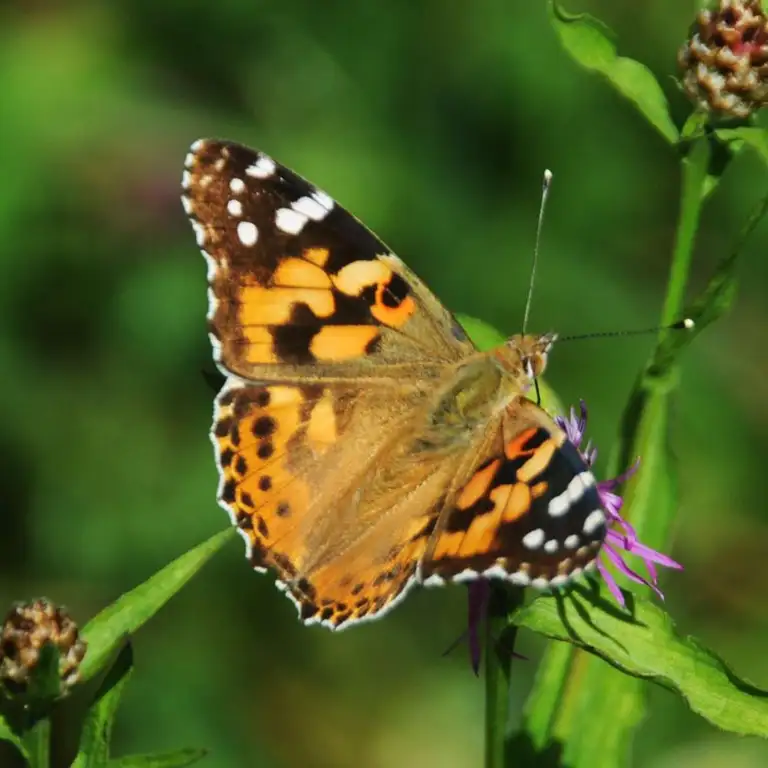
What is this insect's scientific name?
Vanessa cardui
